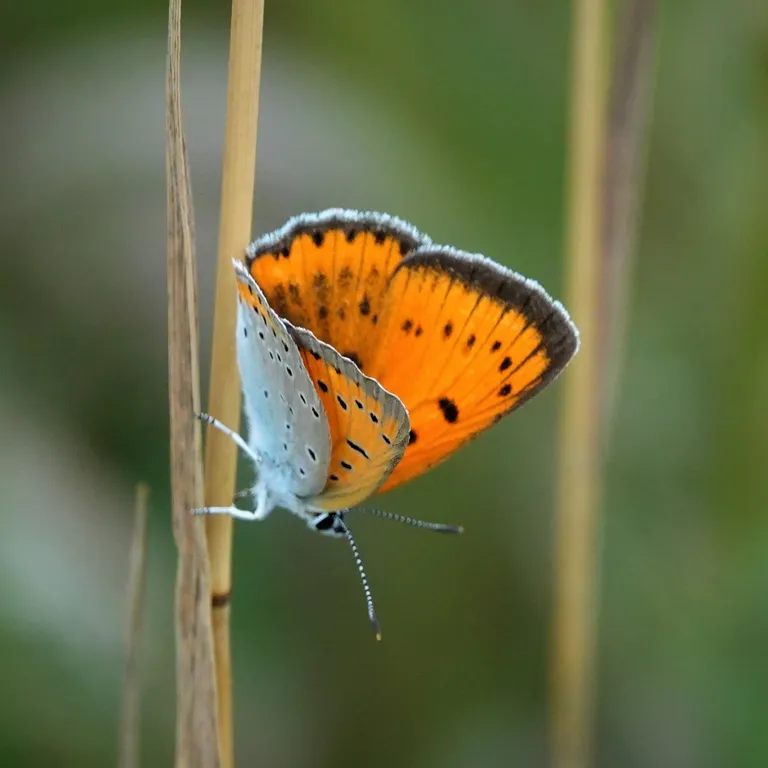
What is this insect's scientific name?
Lycaena dispar
